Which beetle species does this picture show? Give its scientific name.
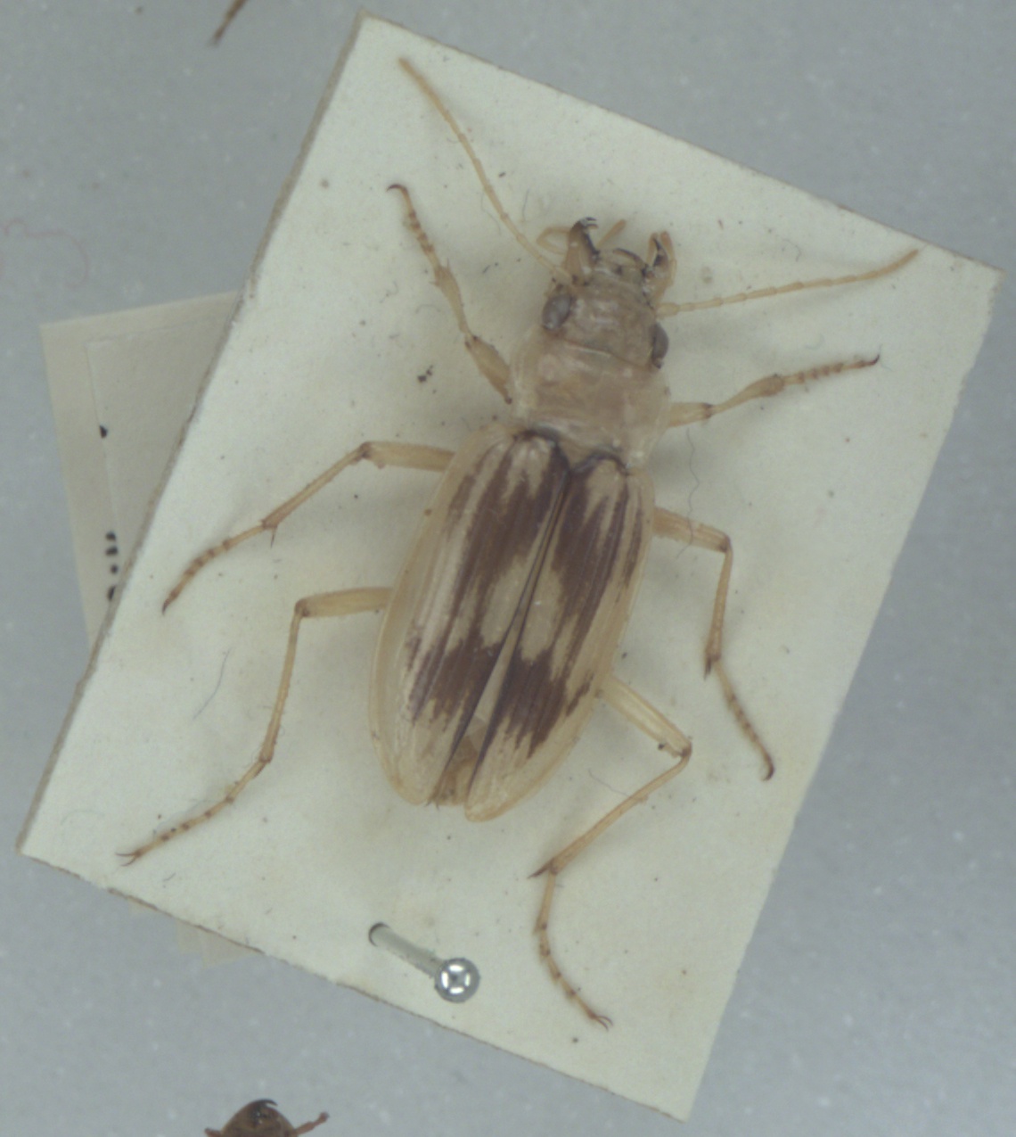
Nebria complanata
